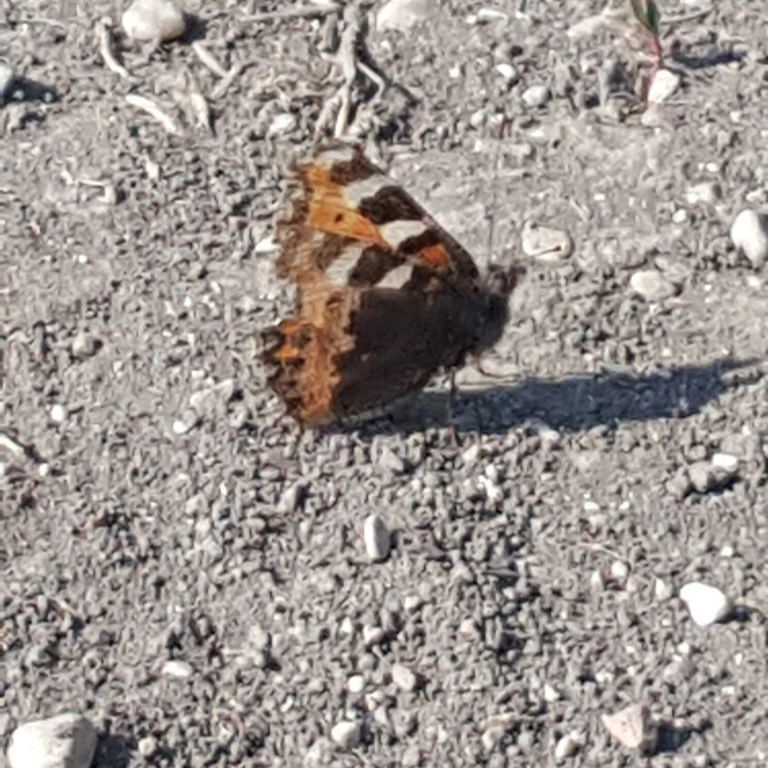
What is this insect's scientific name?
Aglais urticae
